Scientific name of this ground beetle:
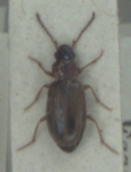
Dicheirotrichus placidus
